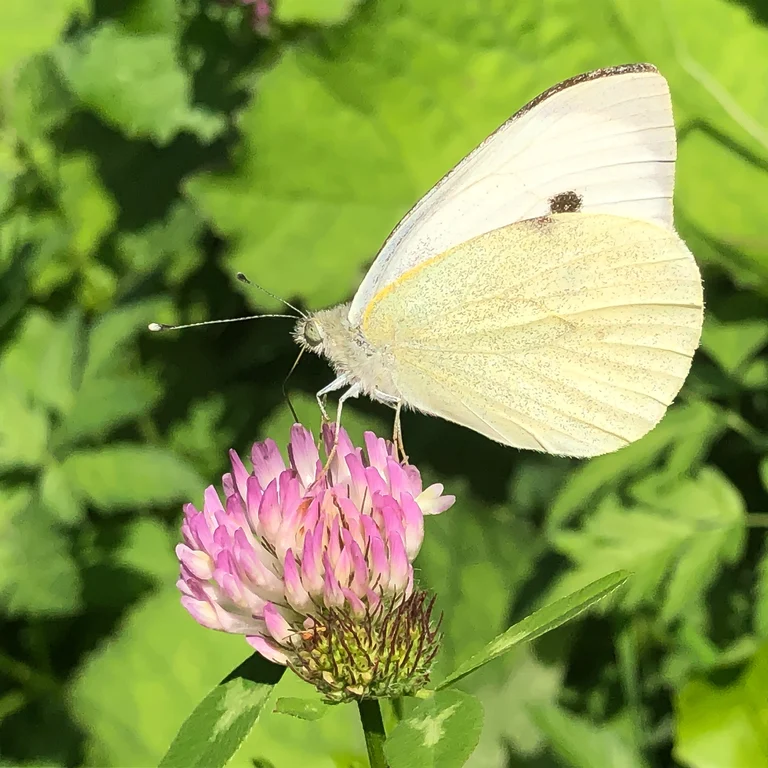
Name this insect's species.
Pieris brassicae
